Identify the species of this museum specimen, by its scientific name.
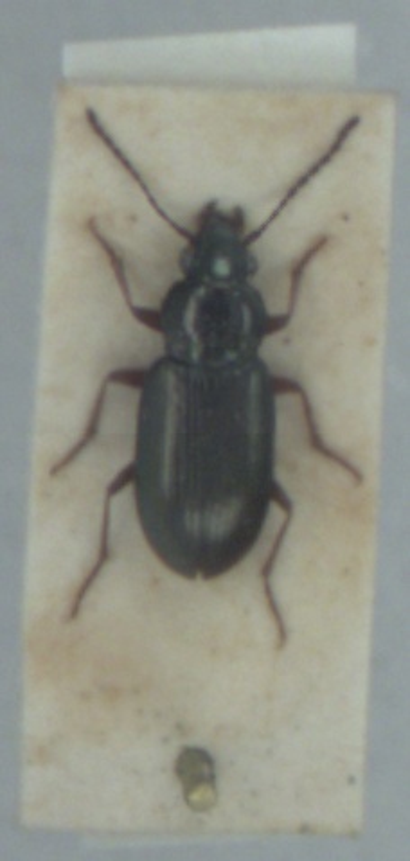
Pogonus chalceus
